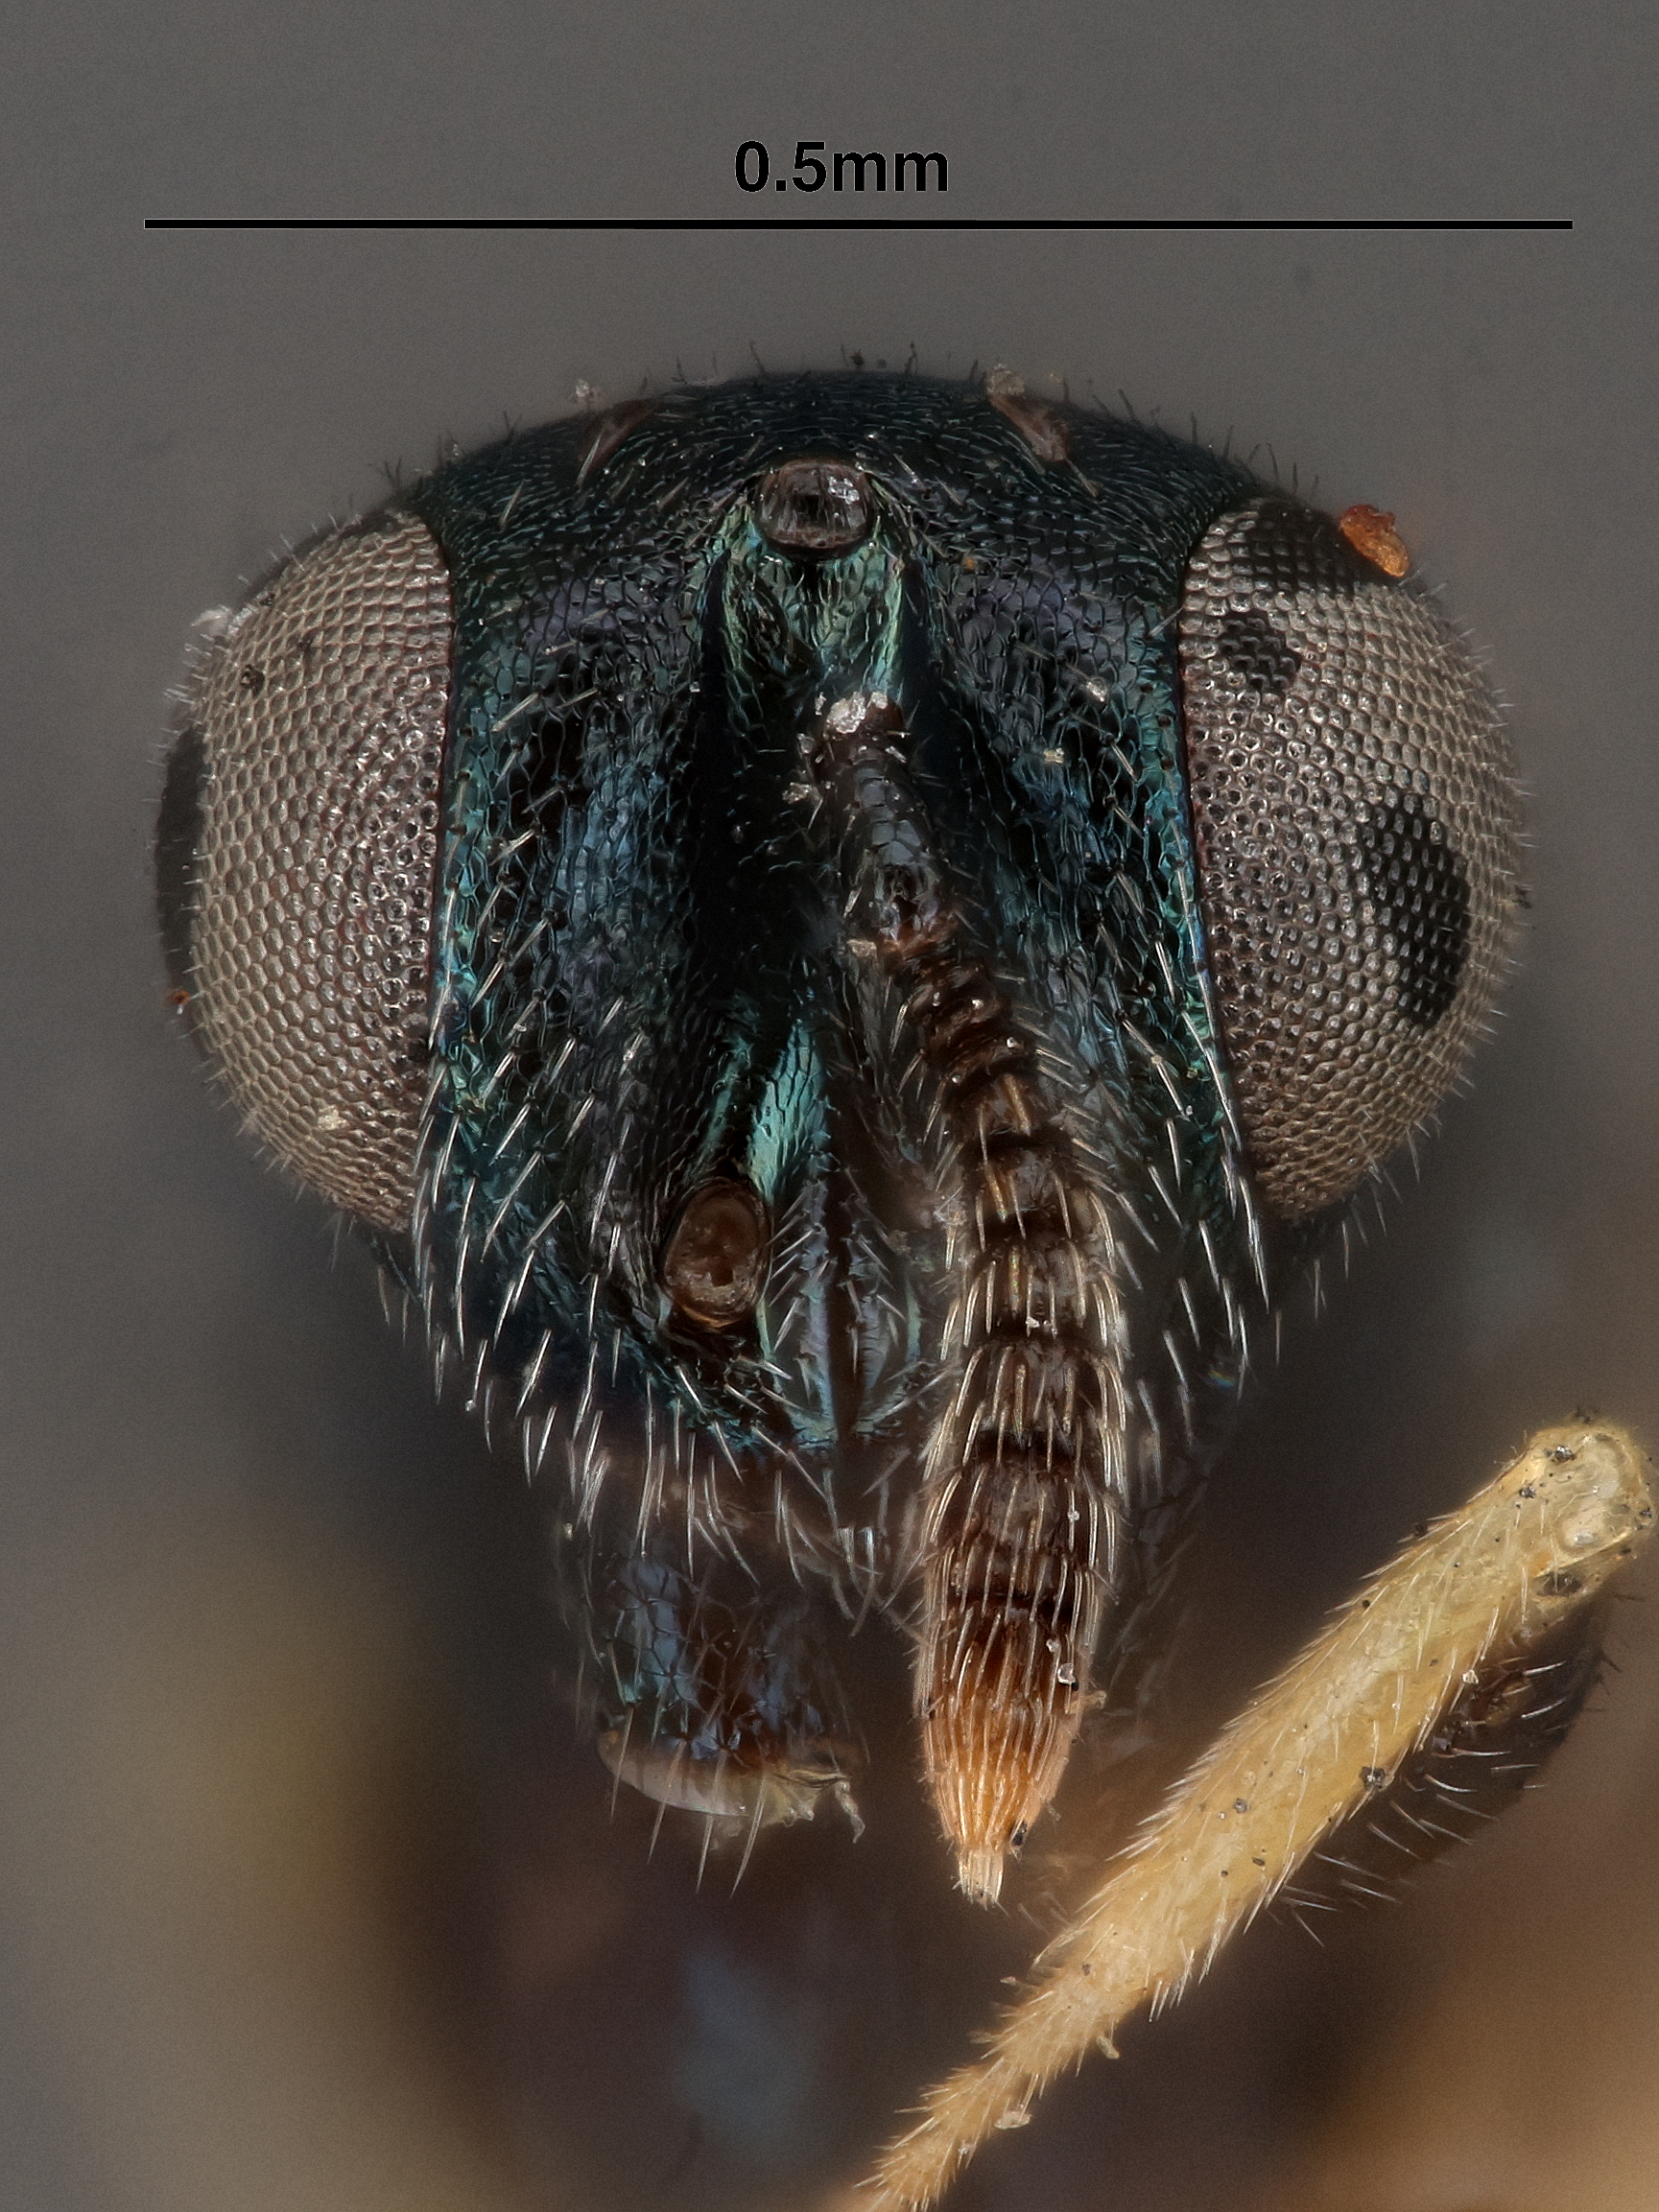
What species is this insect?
Pseuderimerus femoratus
